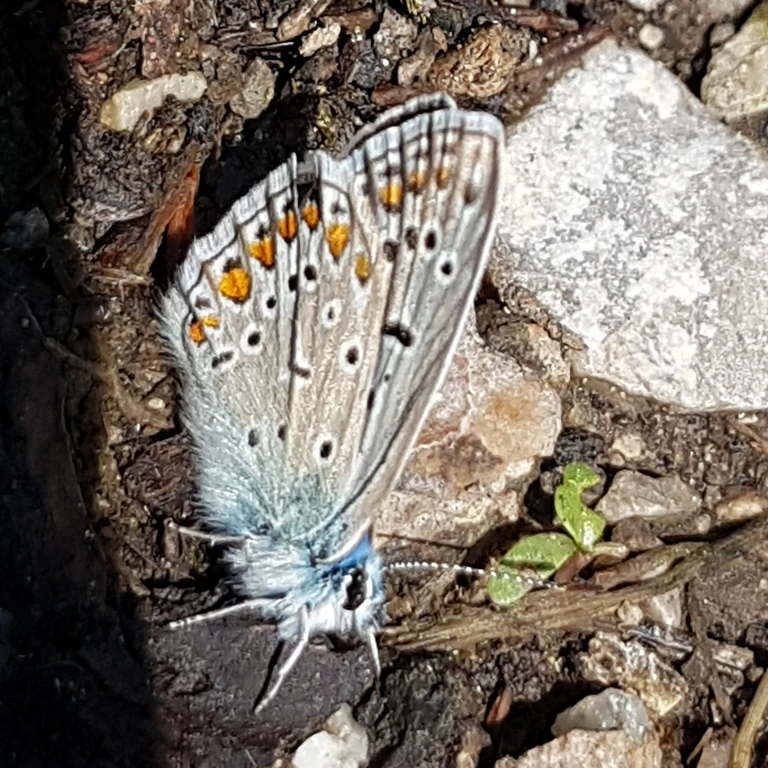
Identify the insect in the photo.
Polyommatus icarus
